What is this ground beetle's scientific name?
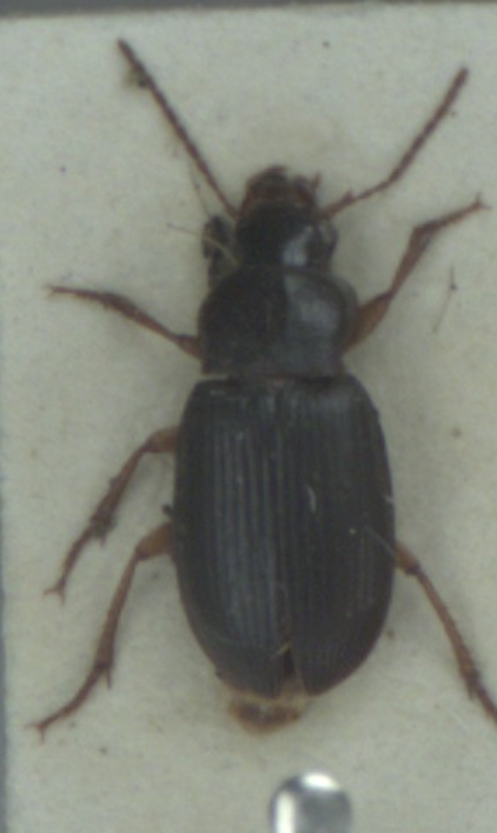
Ophonus rufibarbis
